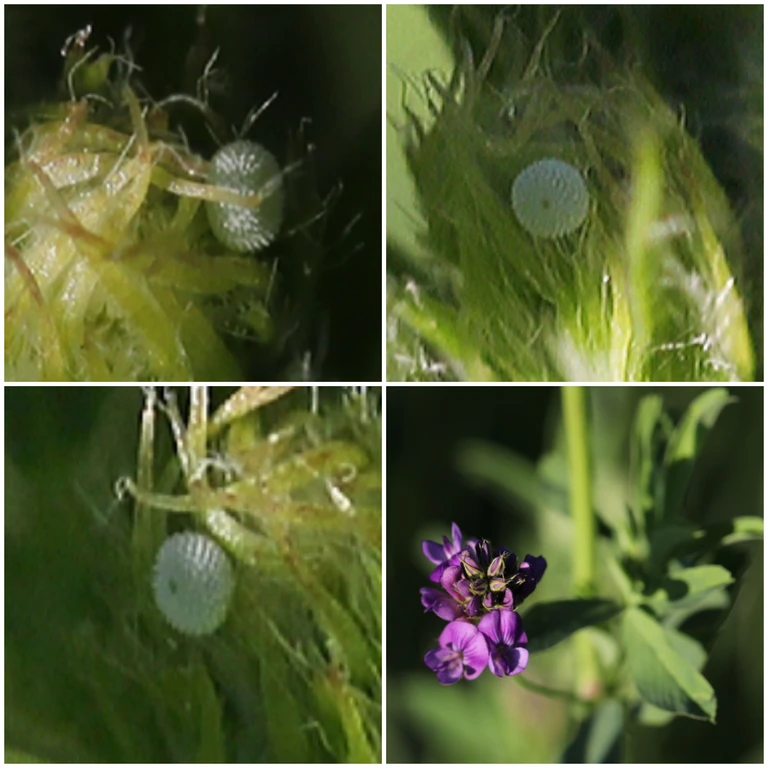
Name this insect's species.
Polyommatus icarus
